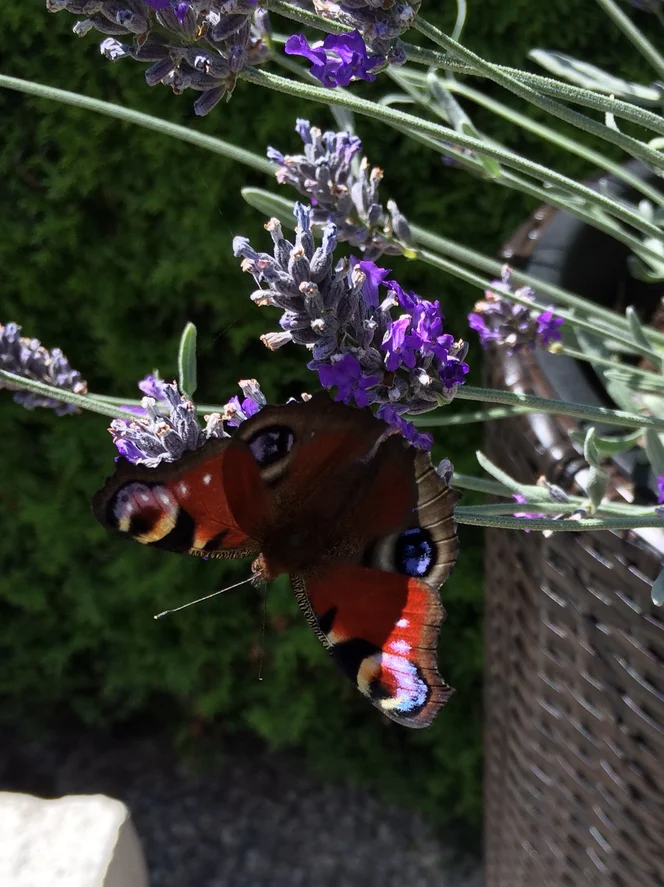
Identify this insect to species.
Aglais io
